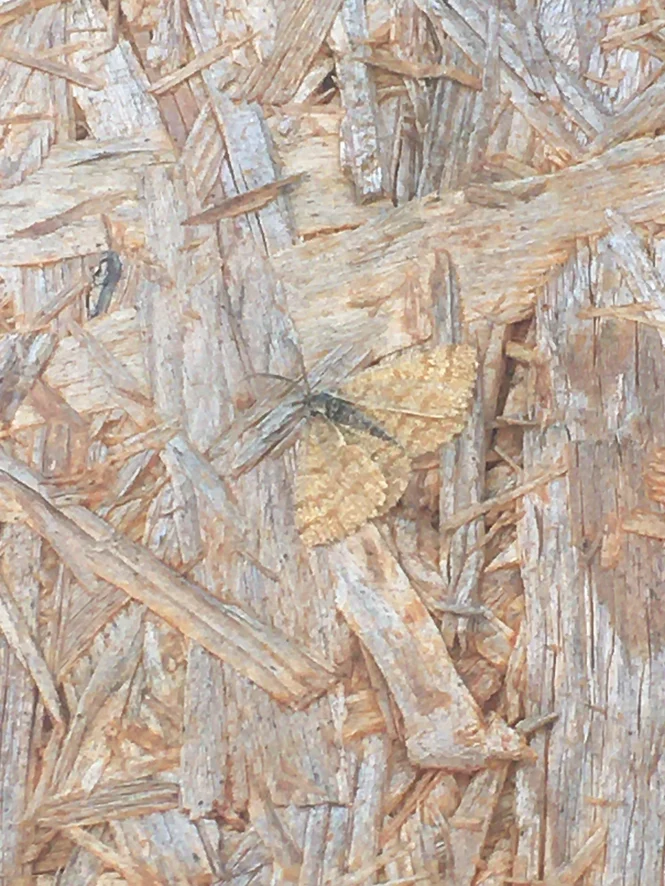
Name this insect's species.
Ematurga atomaria
